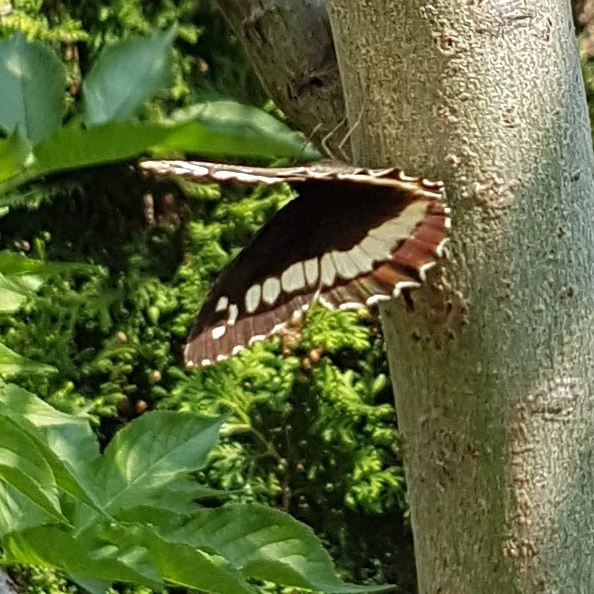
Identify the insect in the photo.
Brintesia circe
